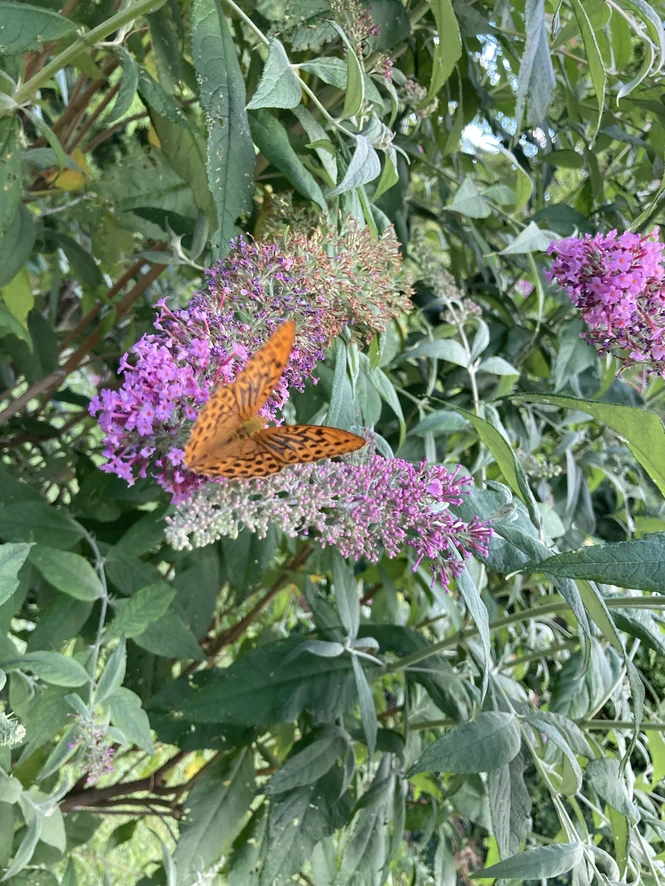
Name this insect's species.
Argynnis paphia
